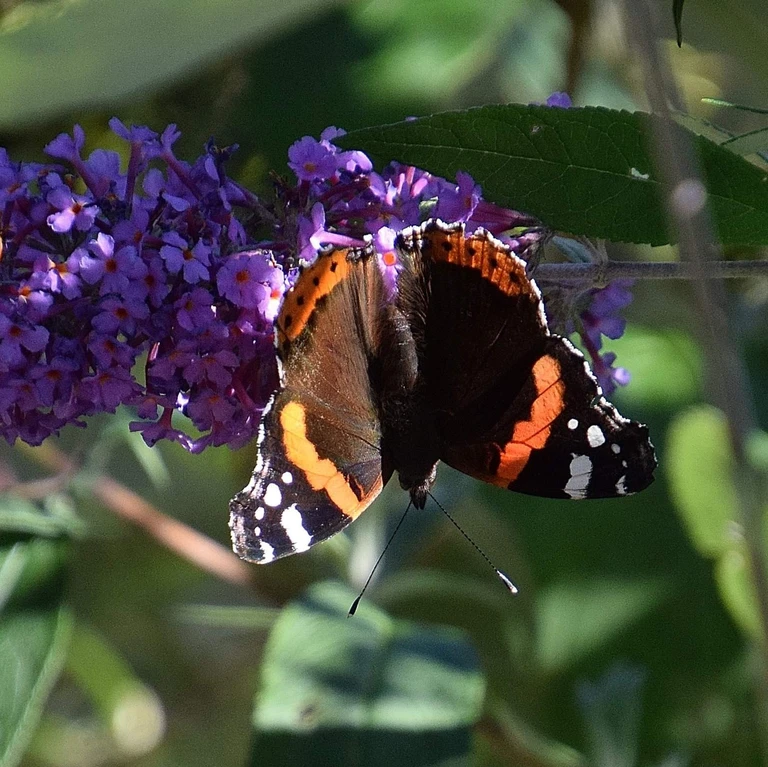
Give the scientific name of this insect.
Vanessa atalanta
